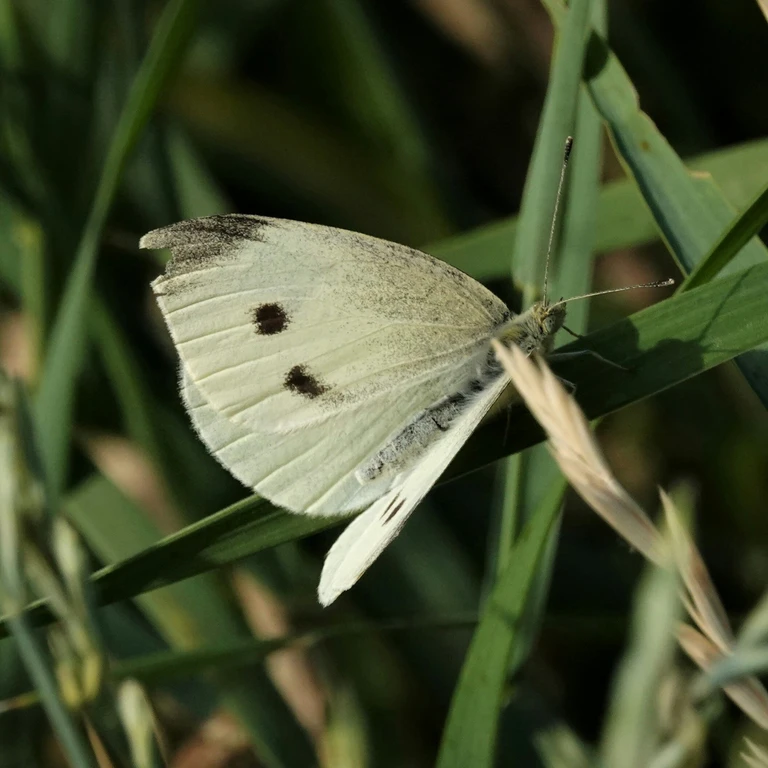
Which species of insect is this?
Pieris rapae
